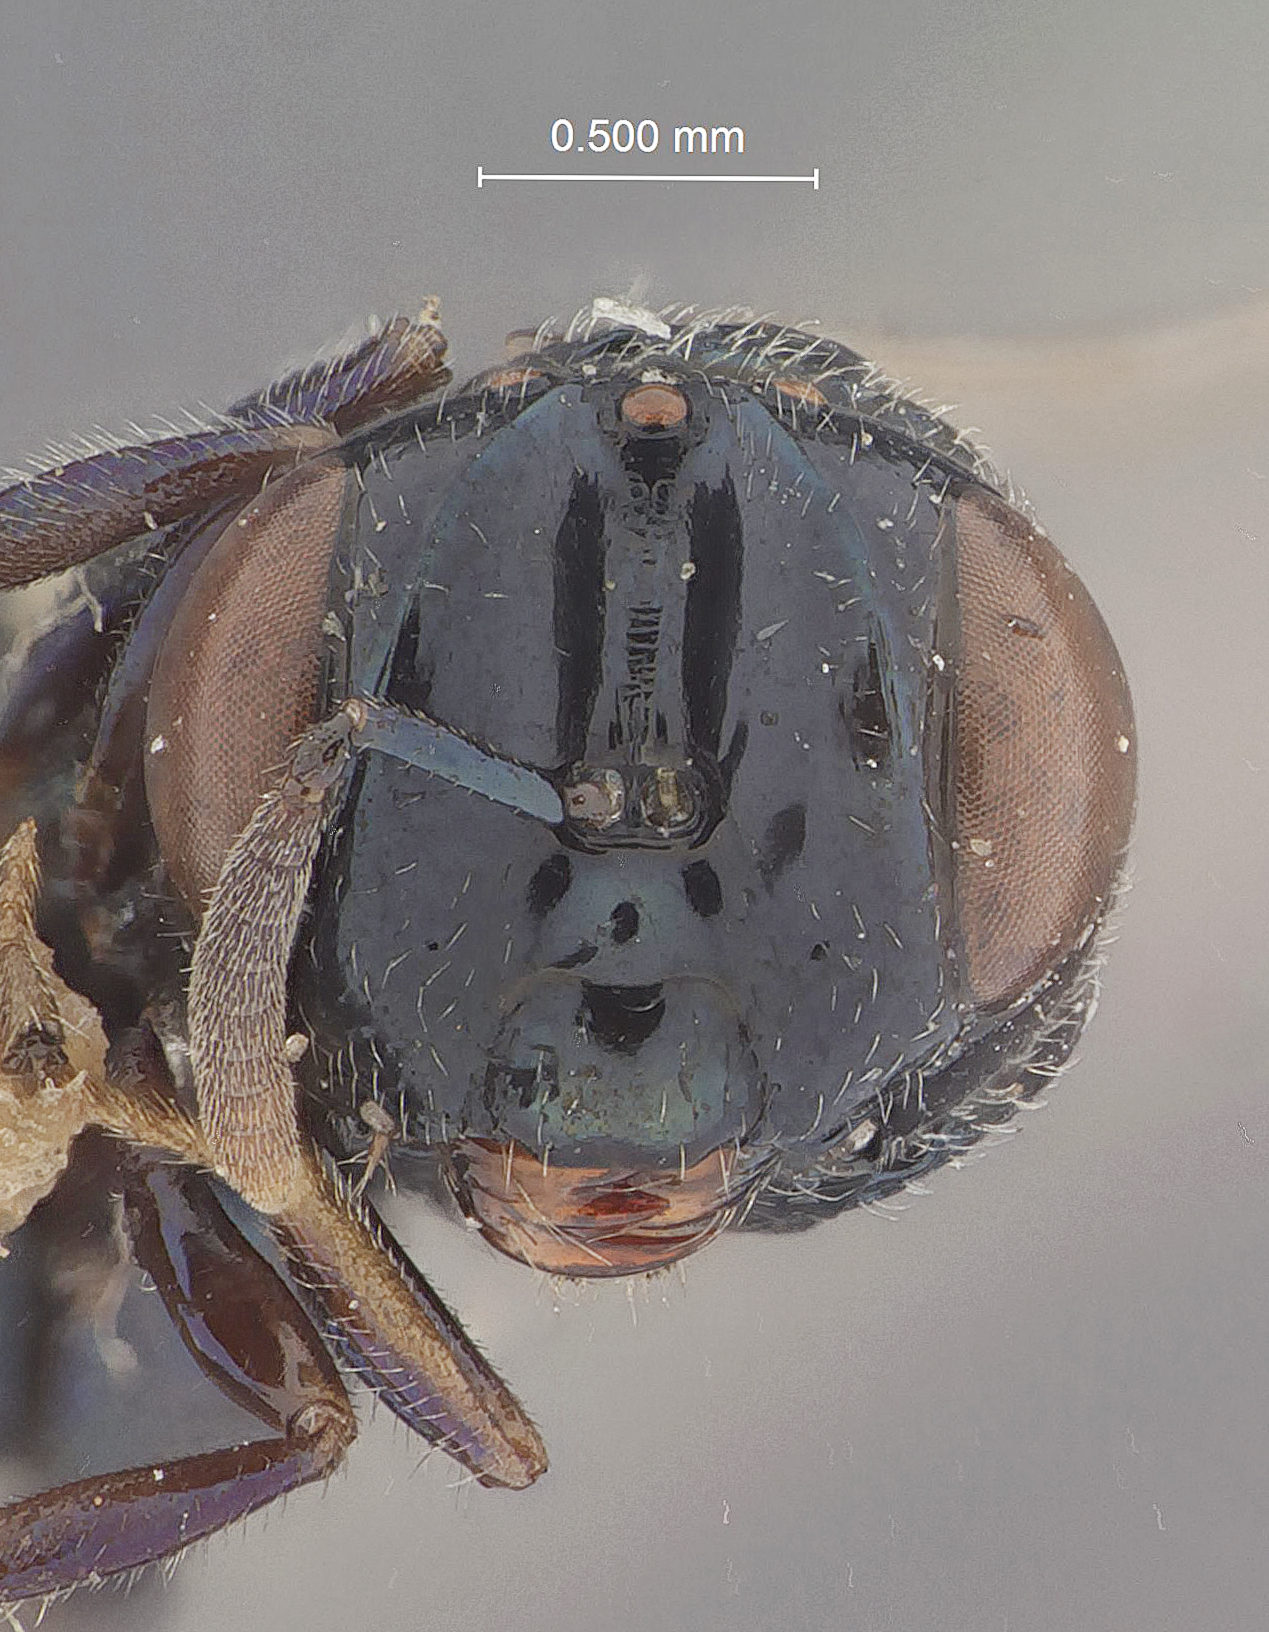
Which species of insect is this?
Perilampus keralensis
